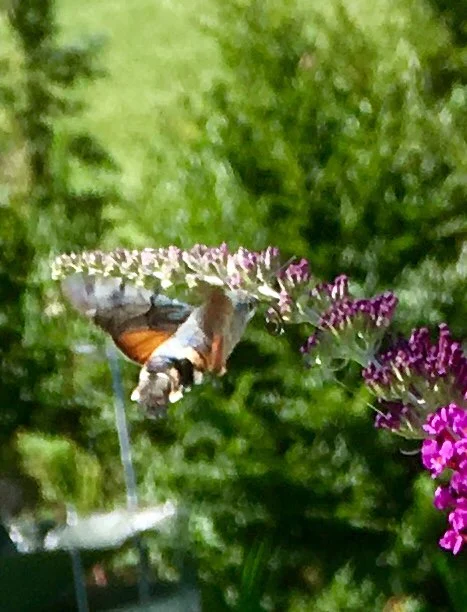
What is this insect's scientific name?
Macroglossum stellatarum
